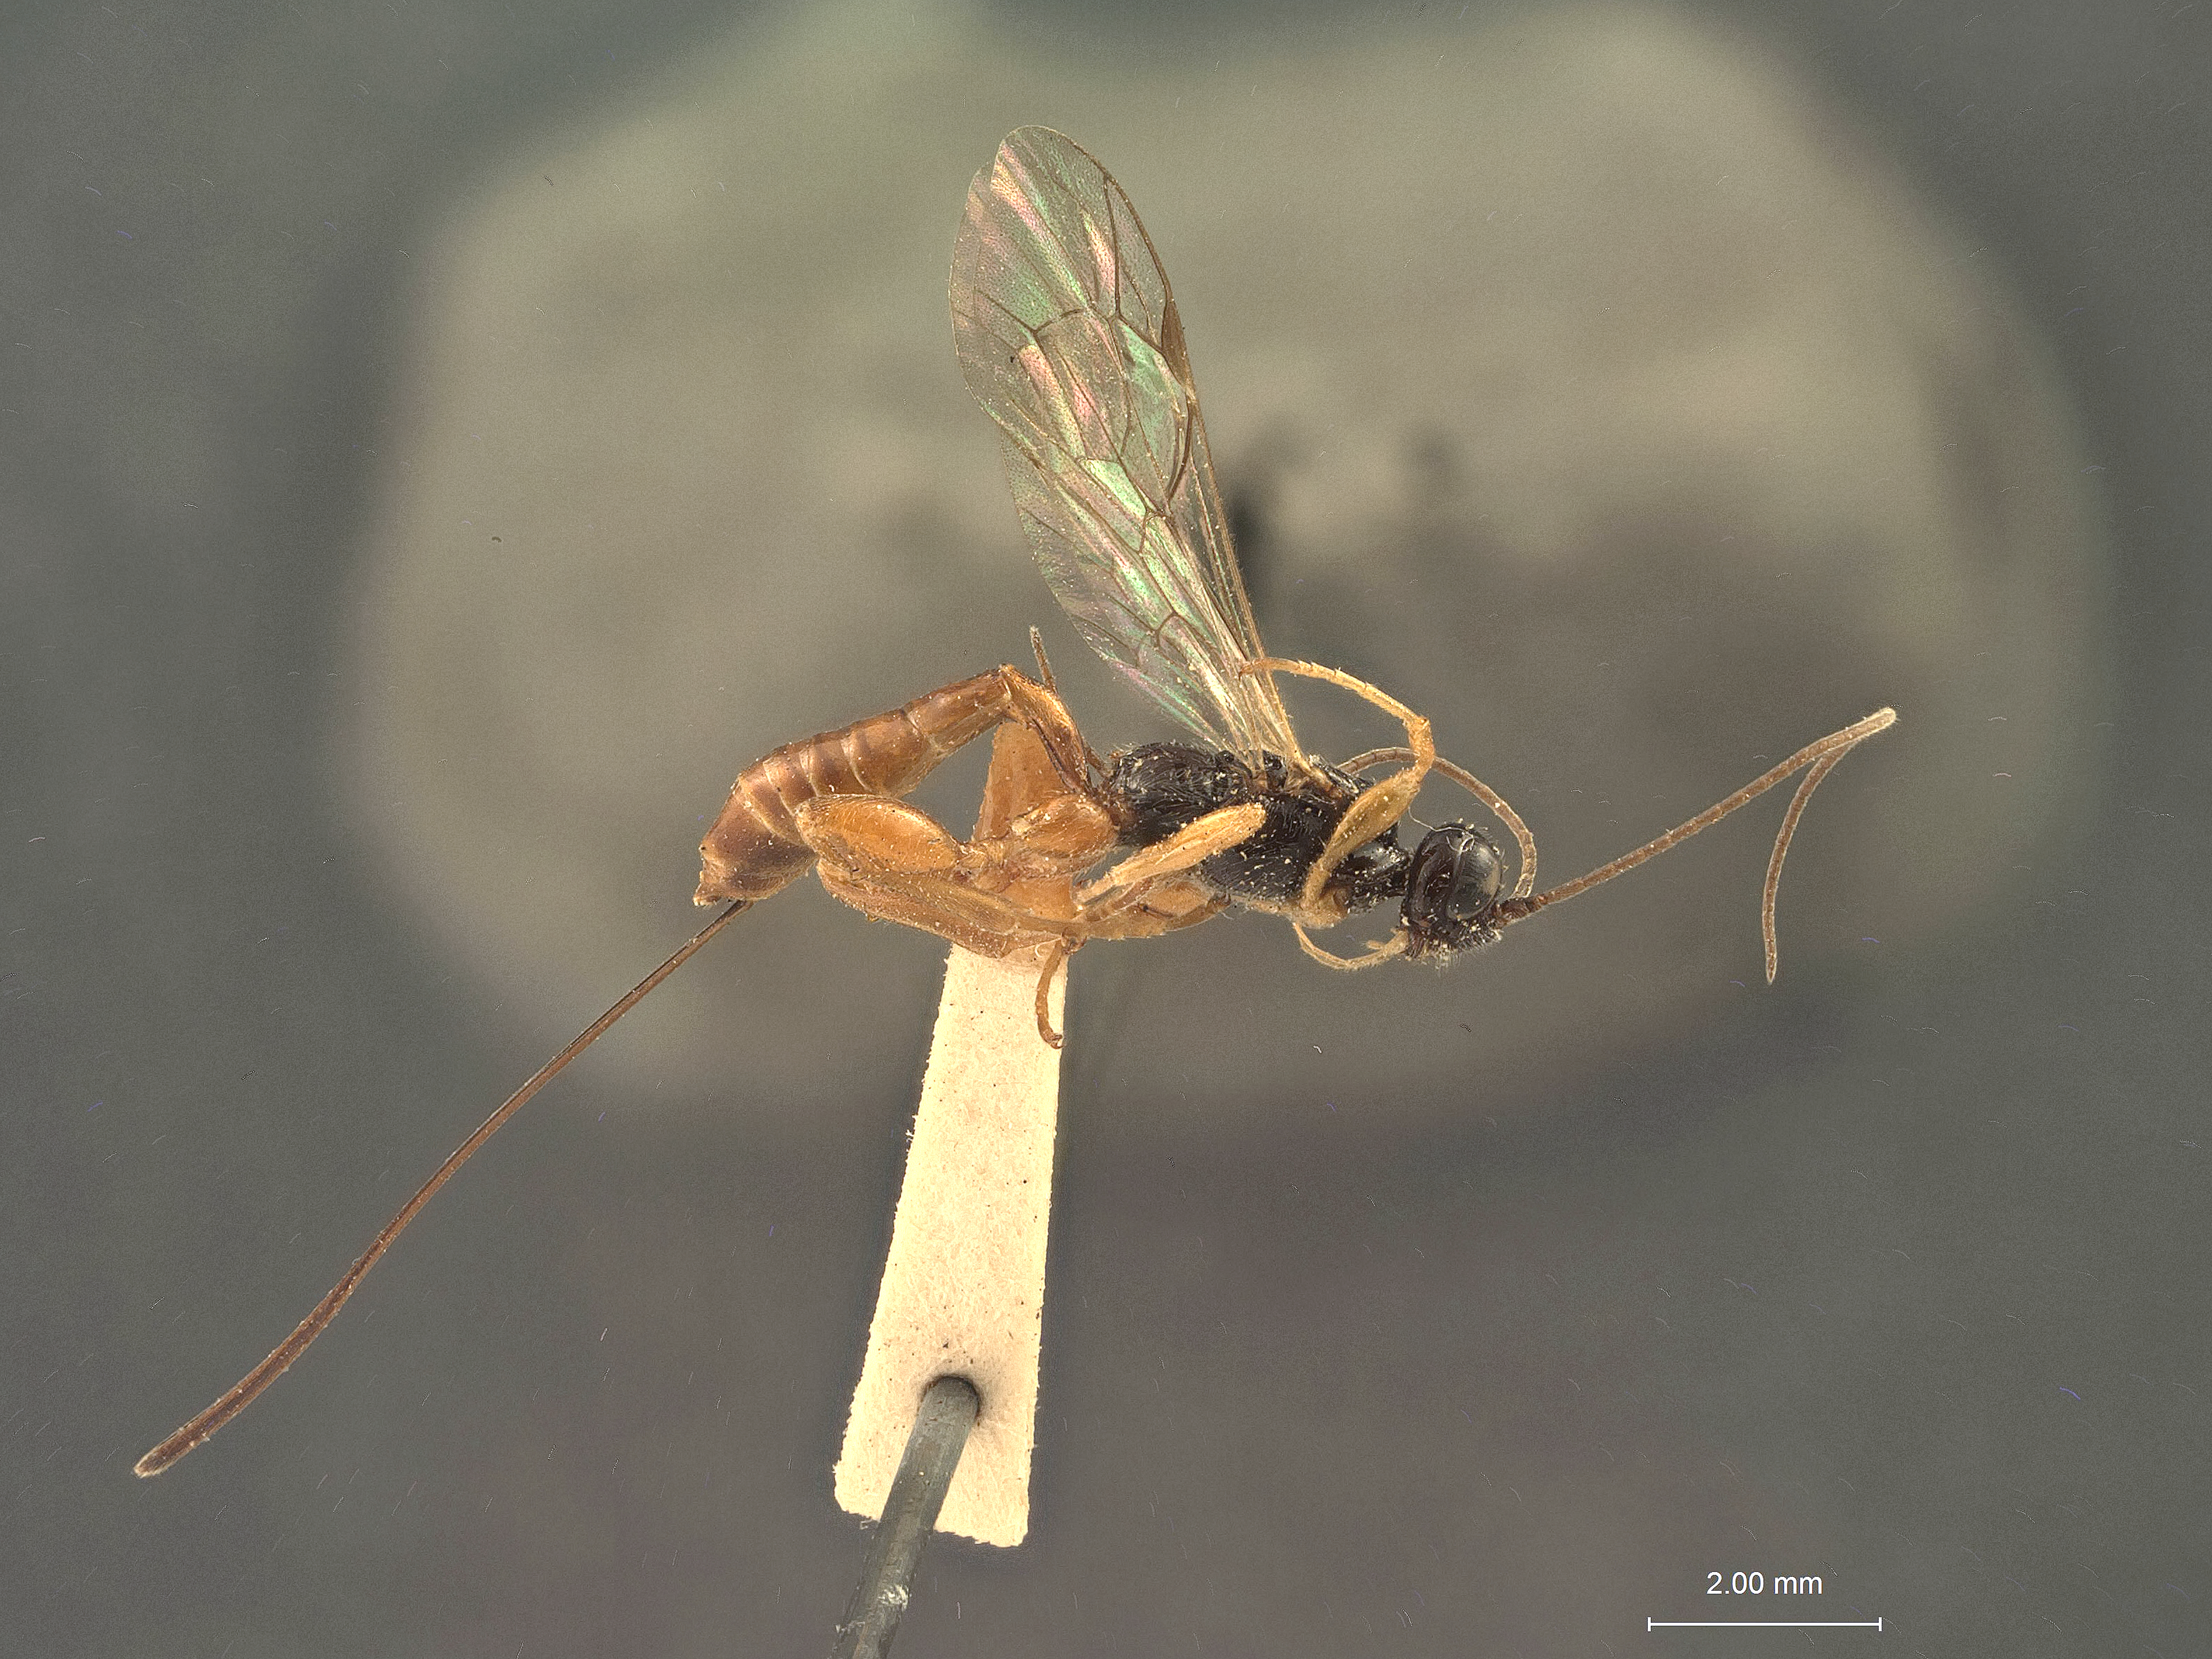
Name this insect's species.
Odontomerus strangaliae
